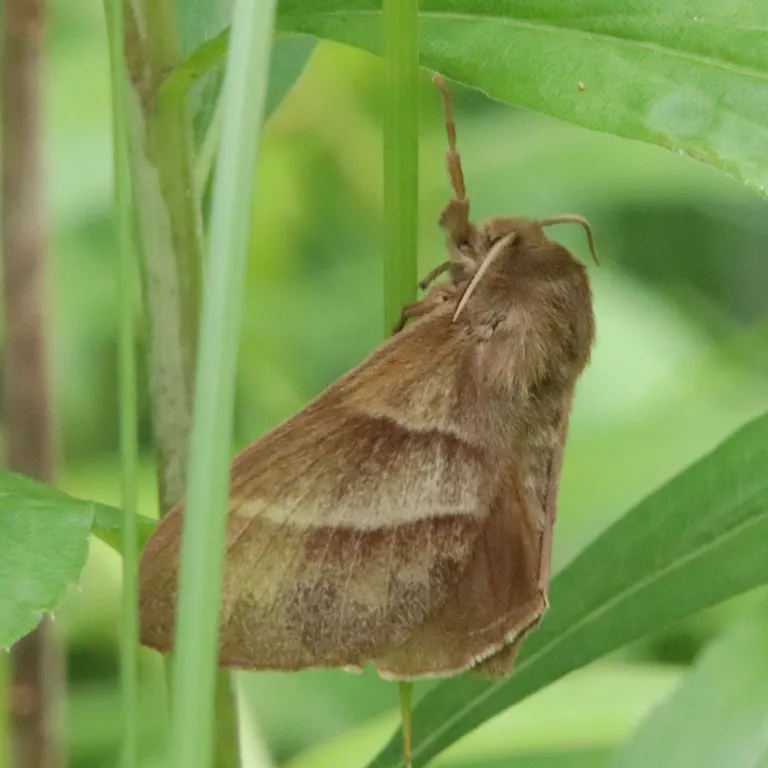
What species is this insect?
Macrothylacia rubi
